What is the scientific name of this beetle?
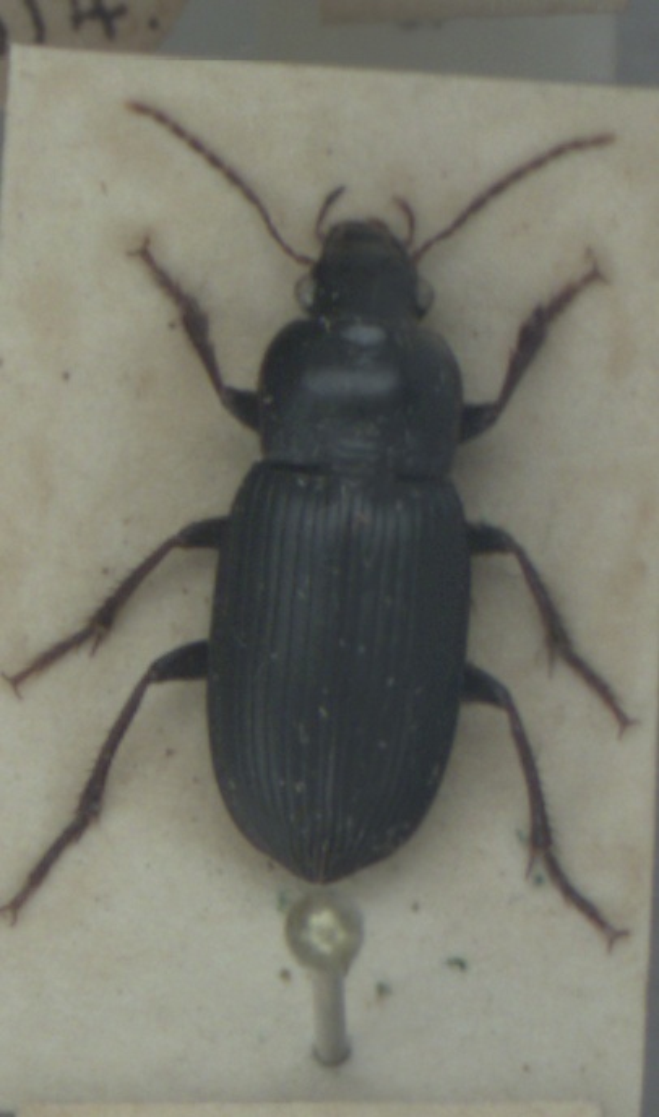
Harpalus tenebrosus
